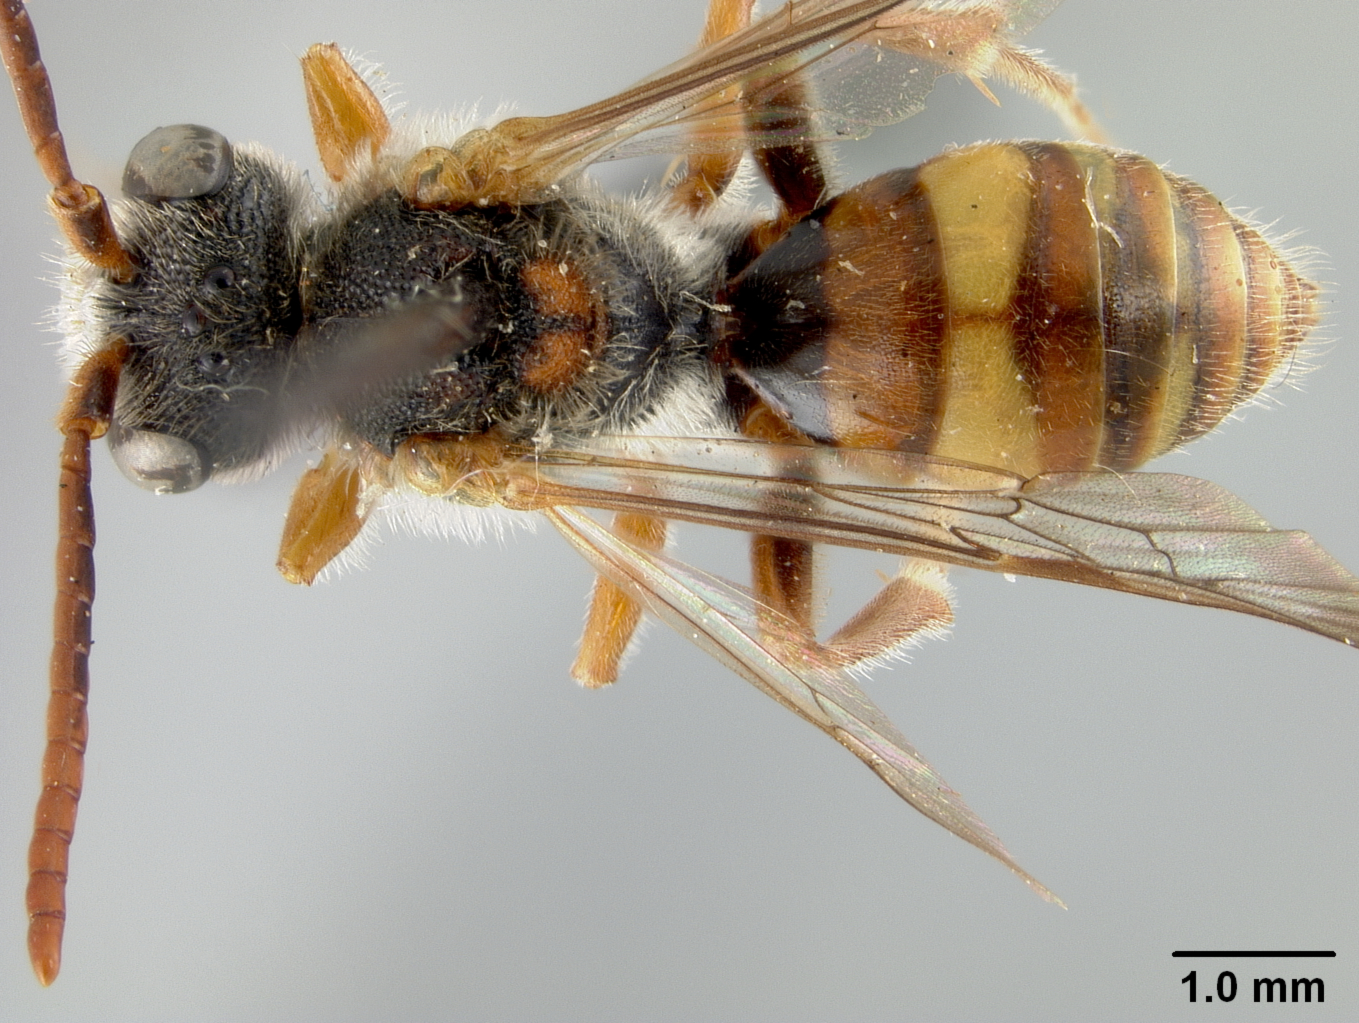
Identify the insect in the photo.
Nomada dreisbachi
